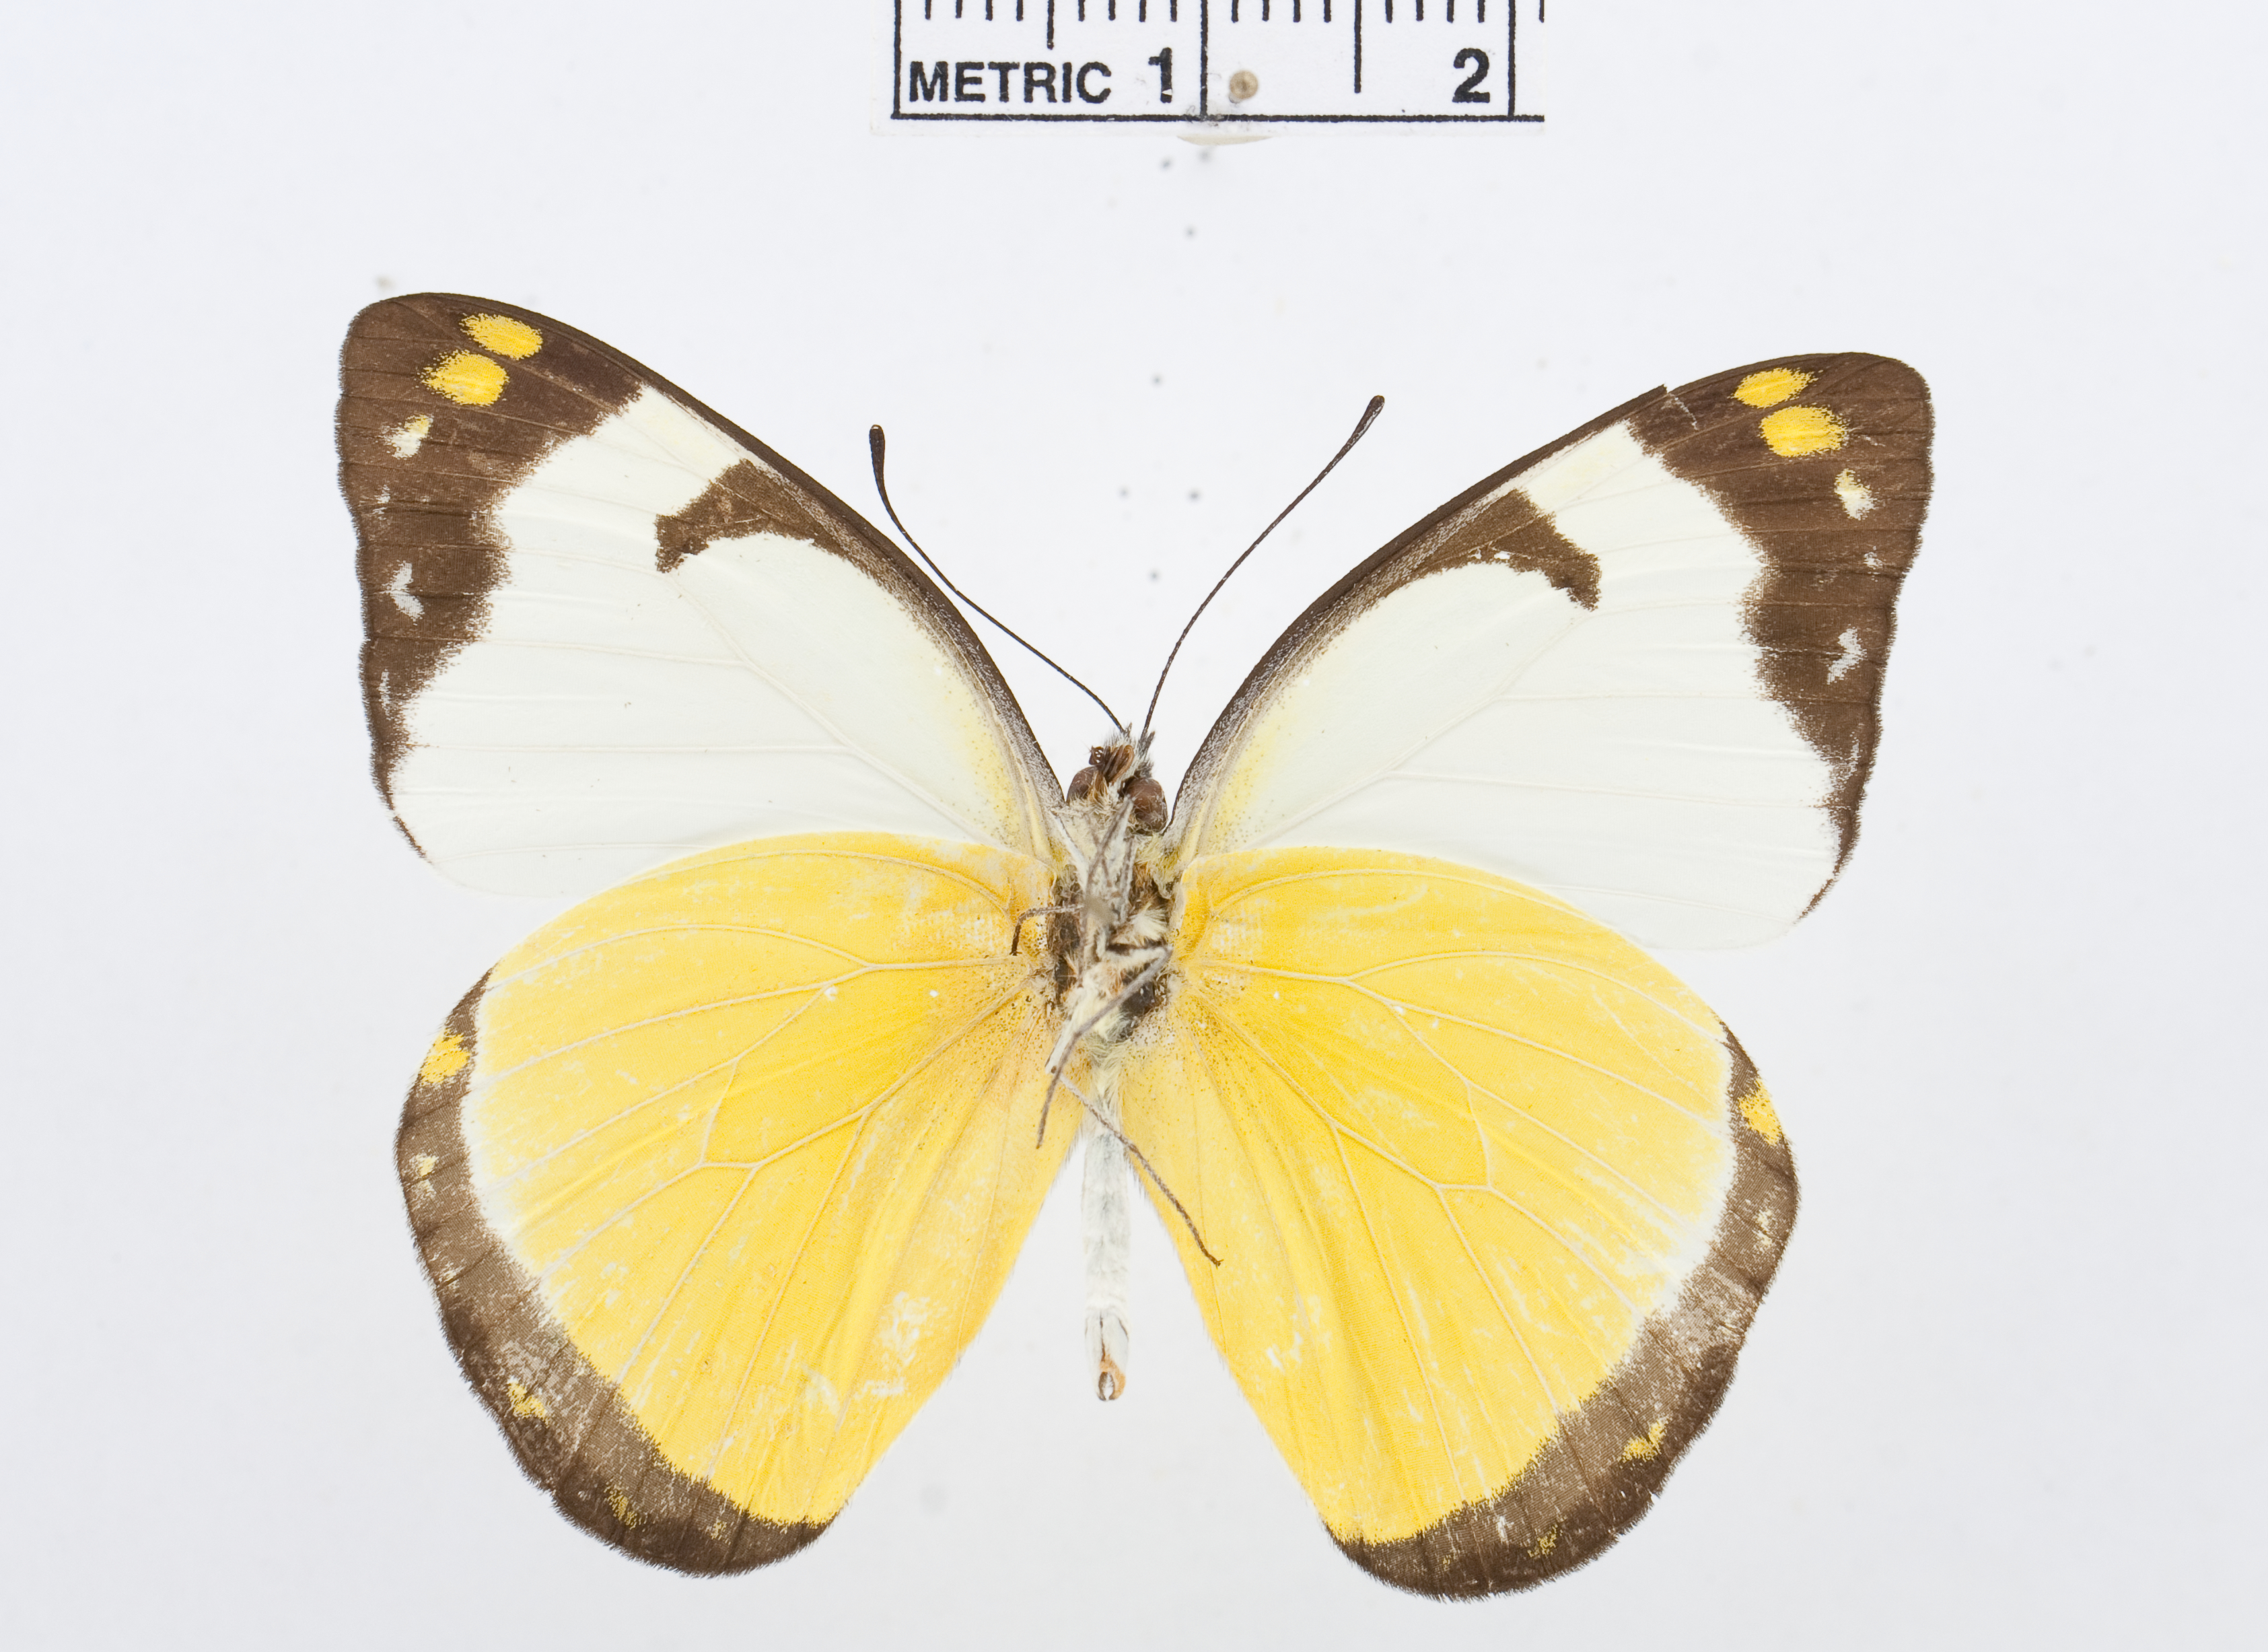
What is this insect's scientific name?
Delias dice
